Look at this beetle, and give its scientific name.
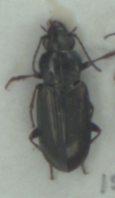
Pogonus littoralis
